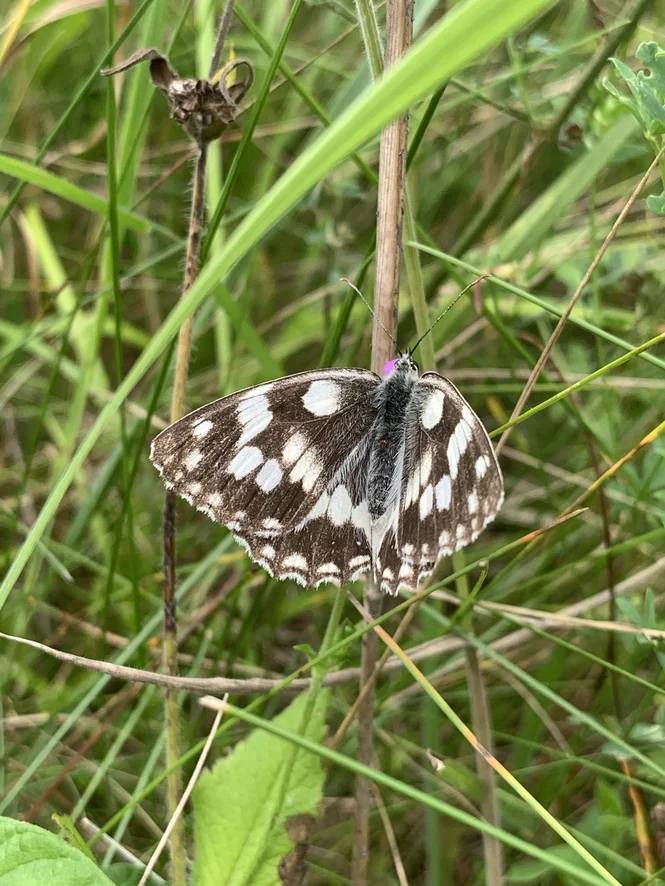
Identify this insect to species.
Melanargia galathea
